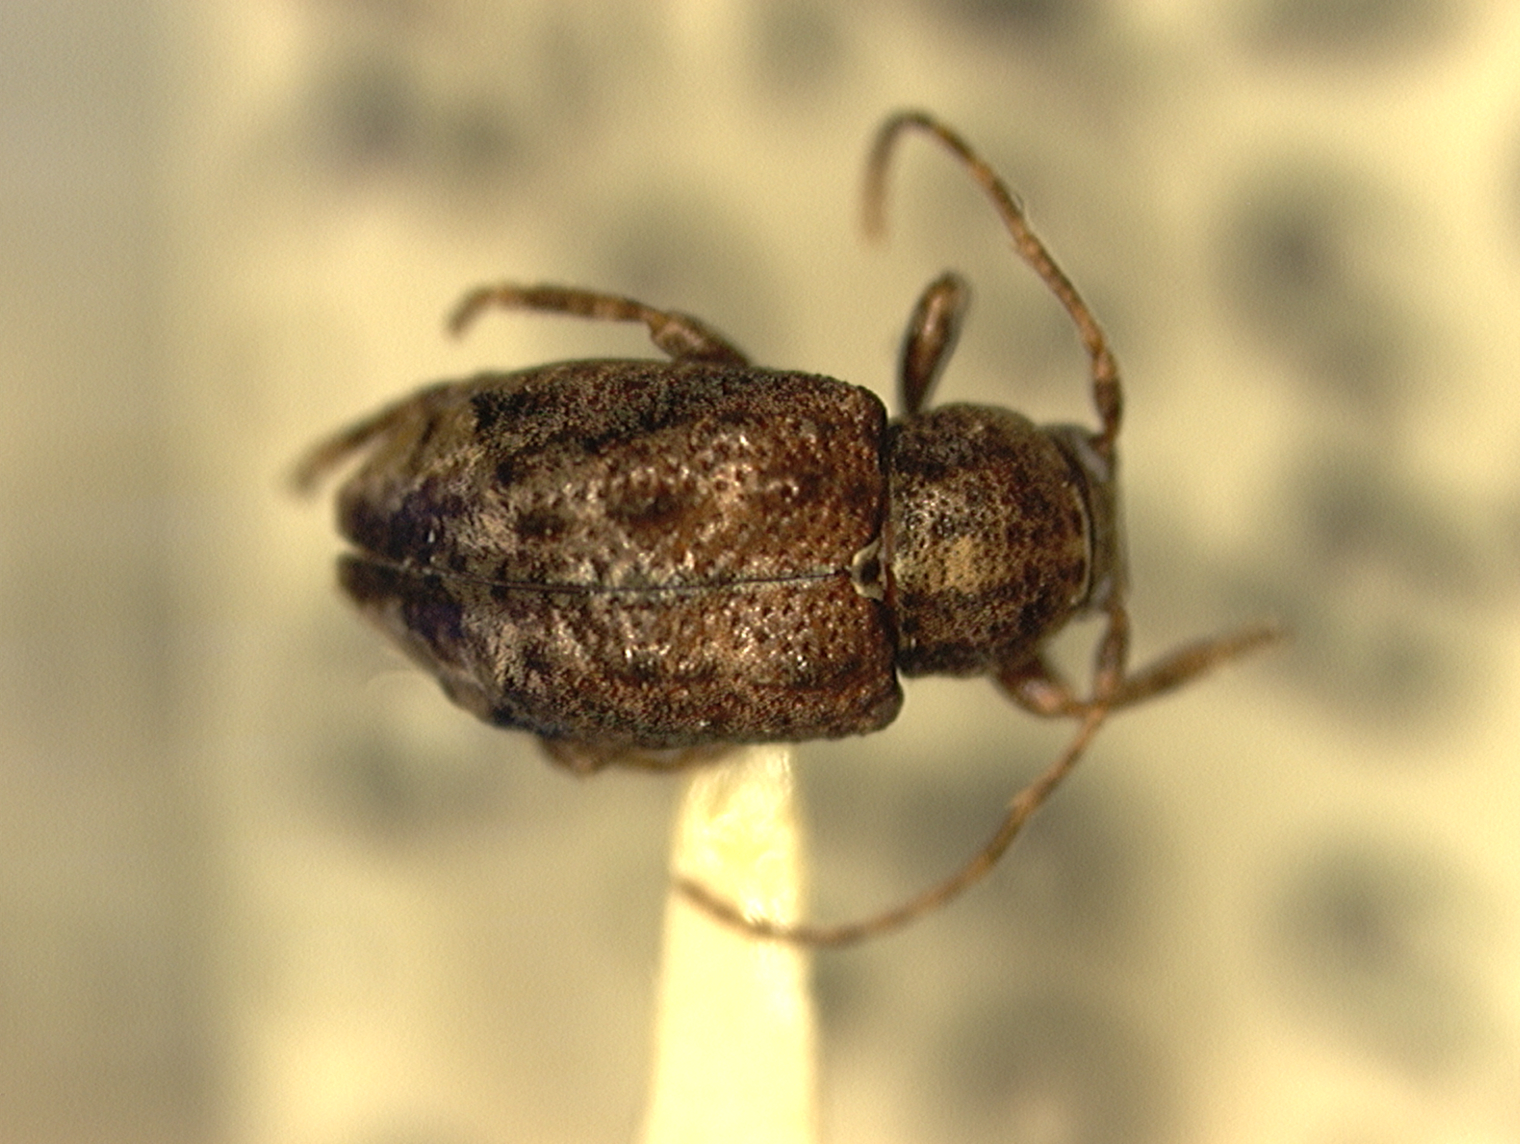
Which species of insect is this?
Eugamandus oakleyi (also Eugamandus brunneus)
